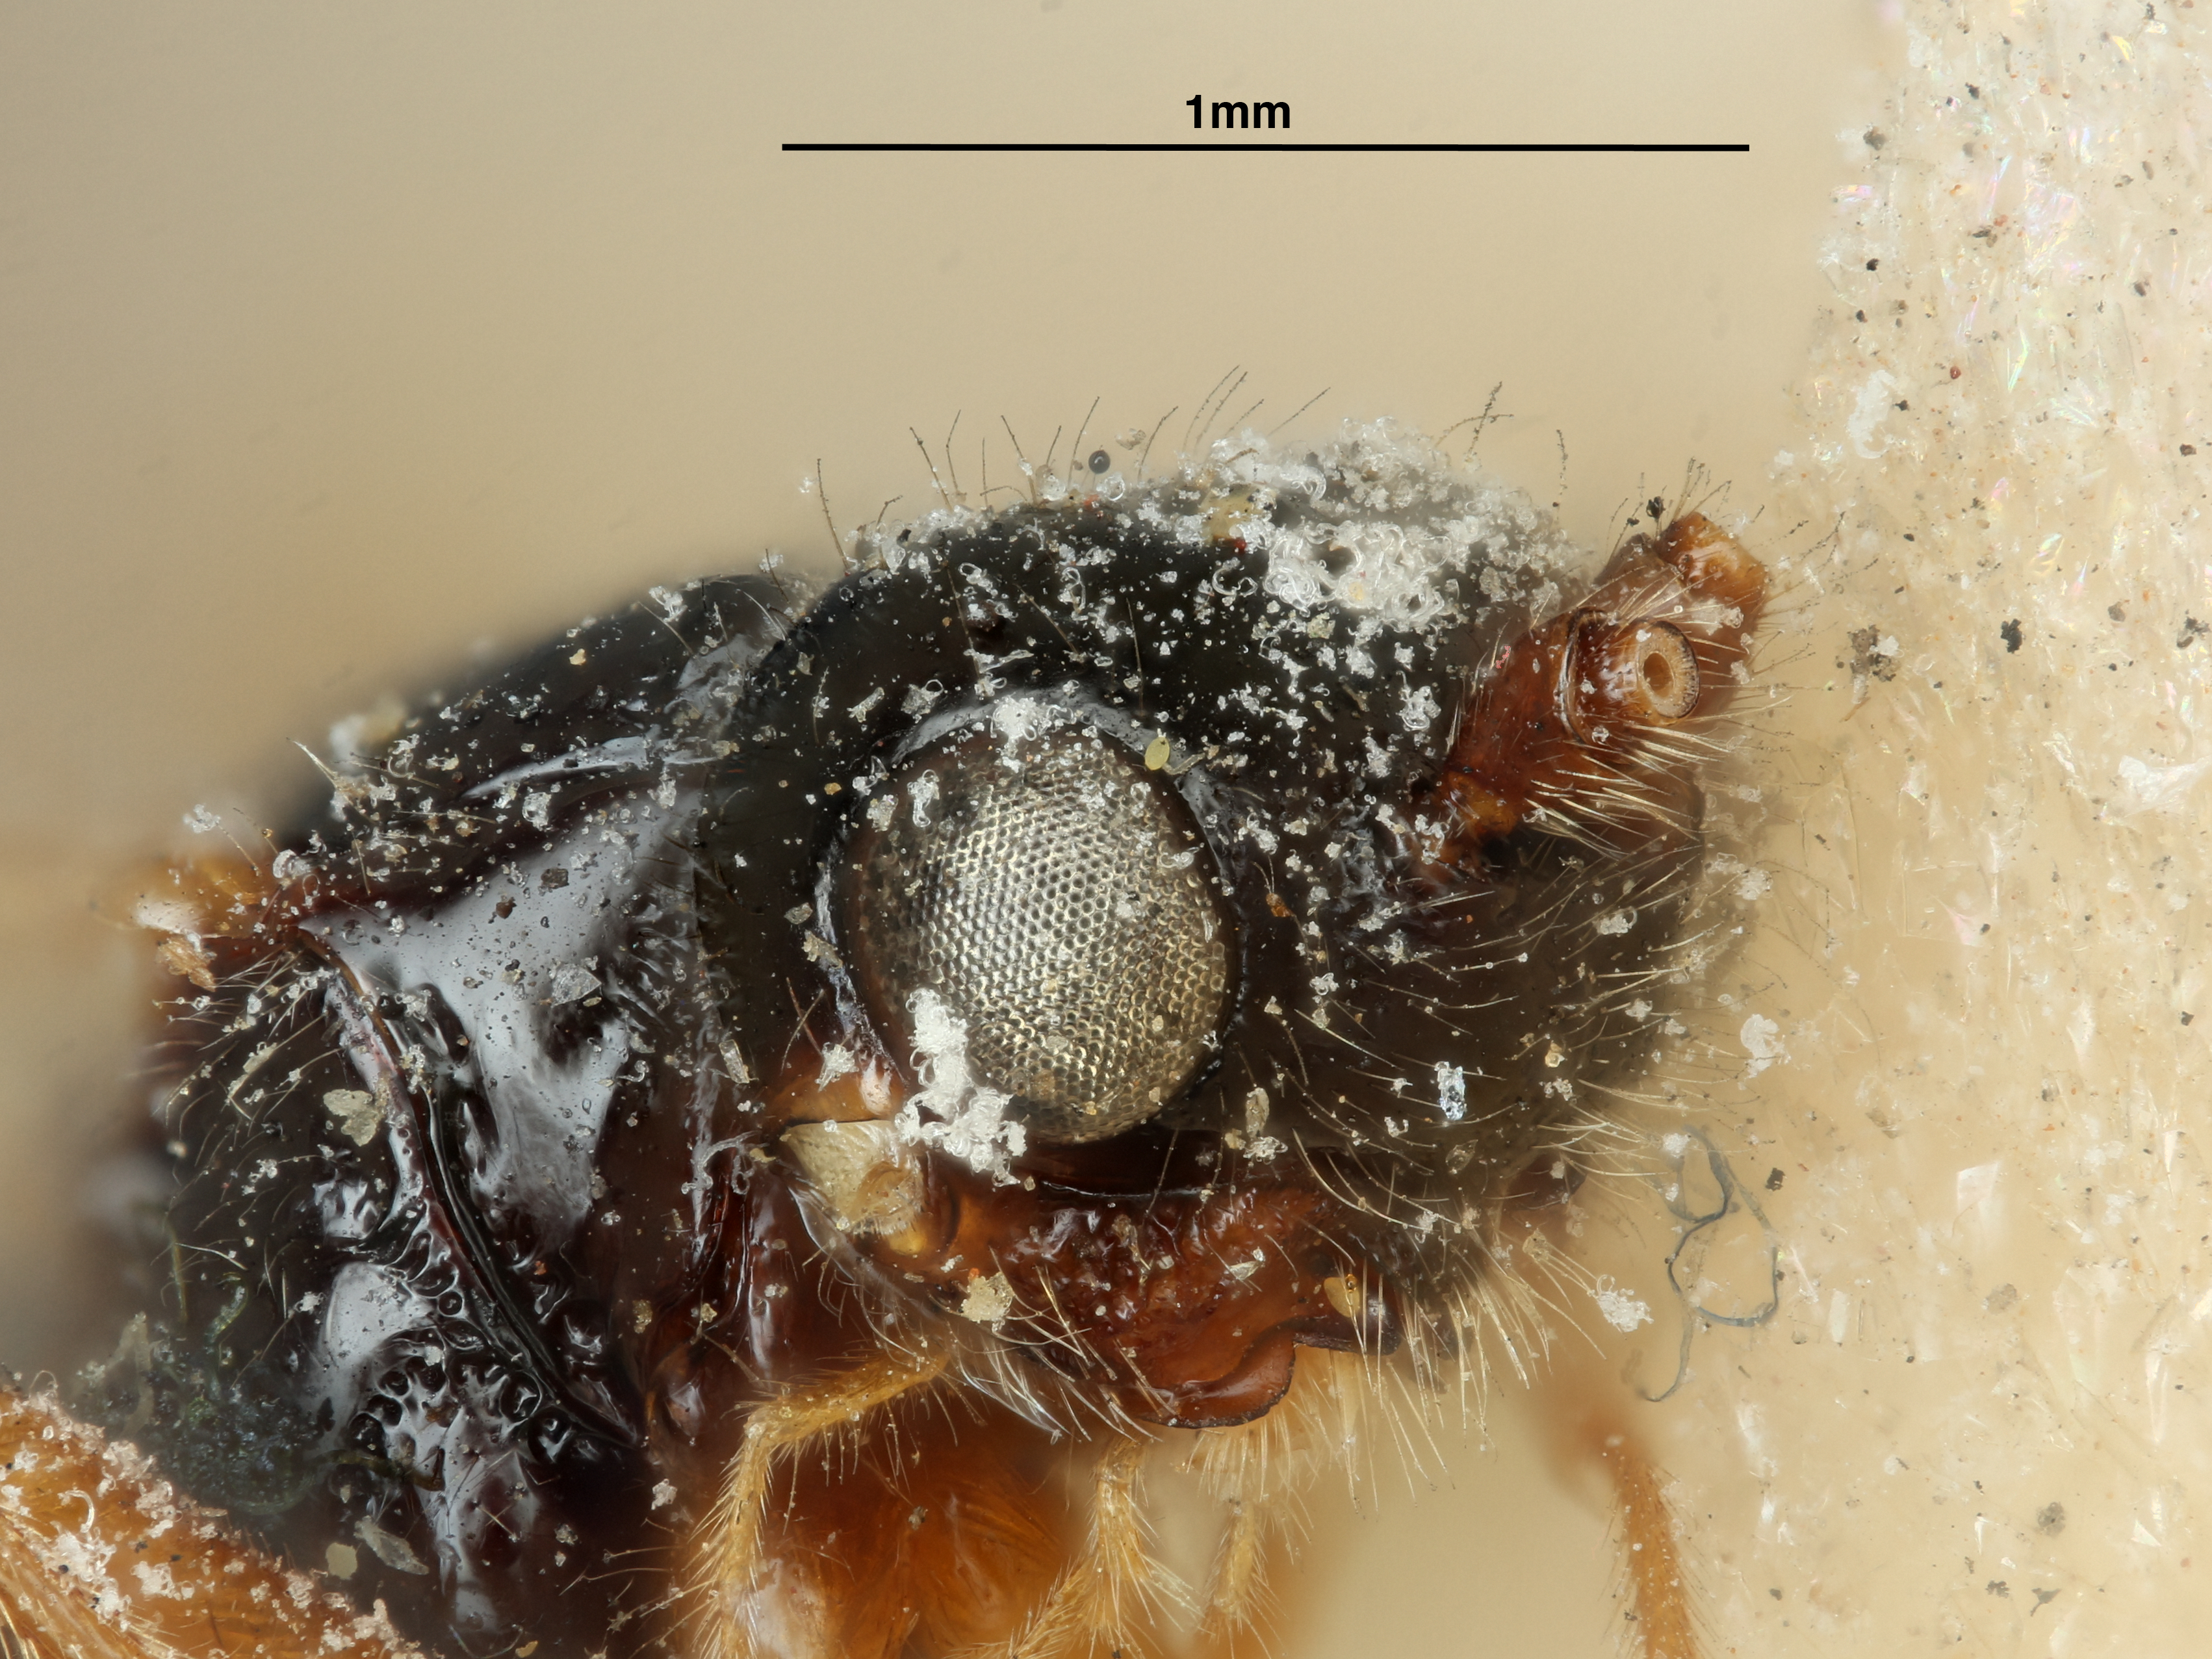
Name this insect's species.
Kahlia secunda
